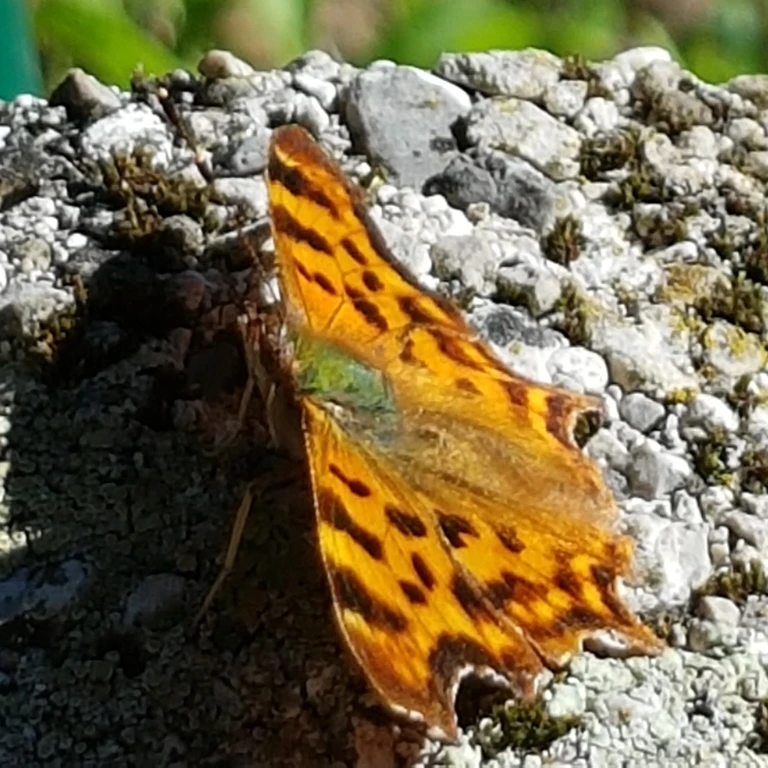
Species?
Polygonia c-album
